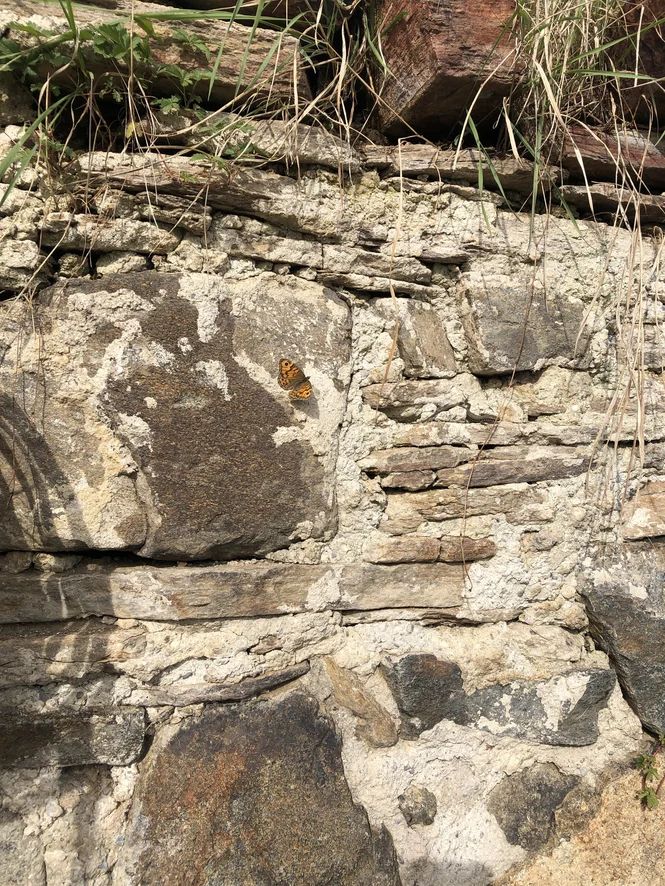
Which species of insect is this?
Lasiommata megera (also Pararge megera)
